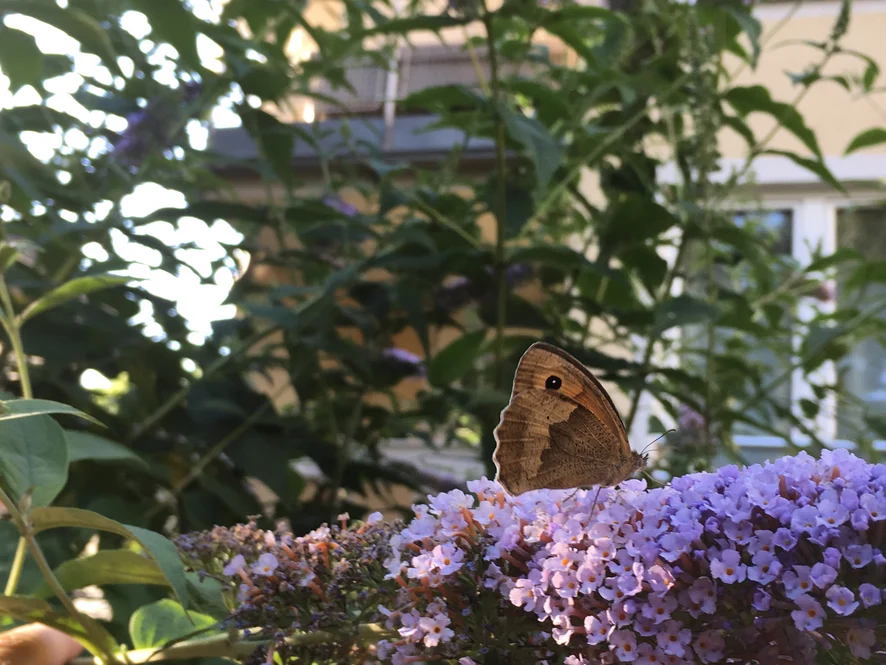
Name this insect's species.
Maniola jurtina
